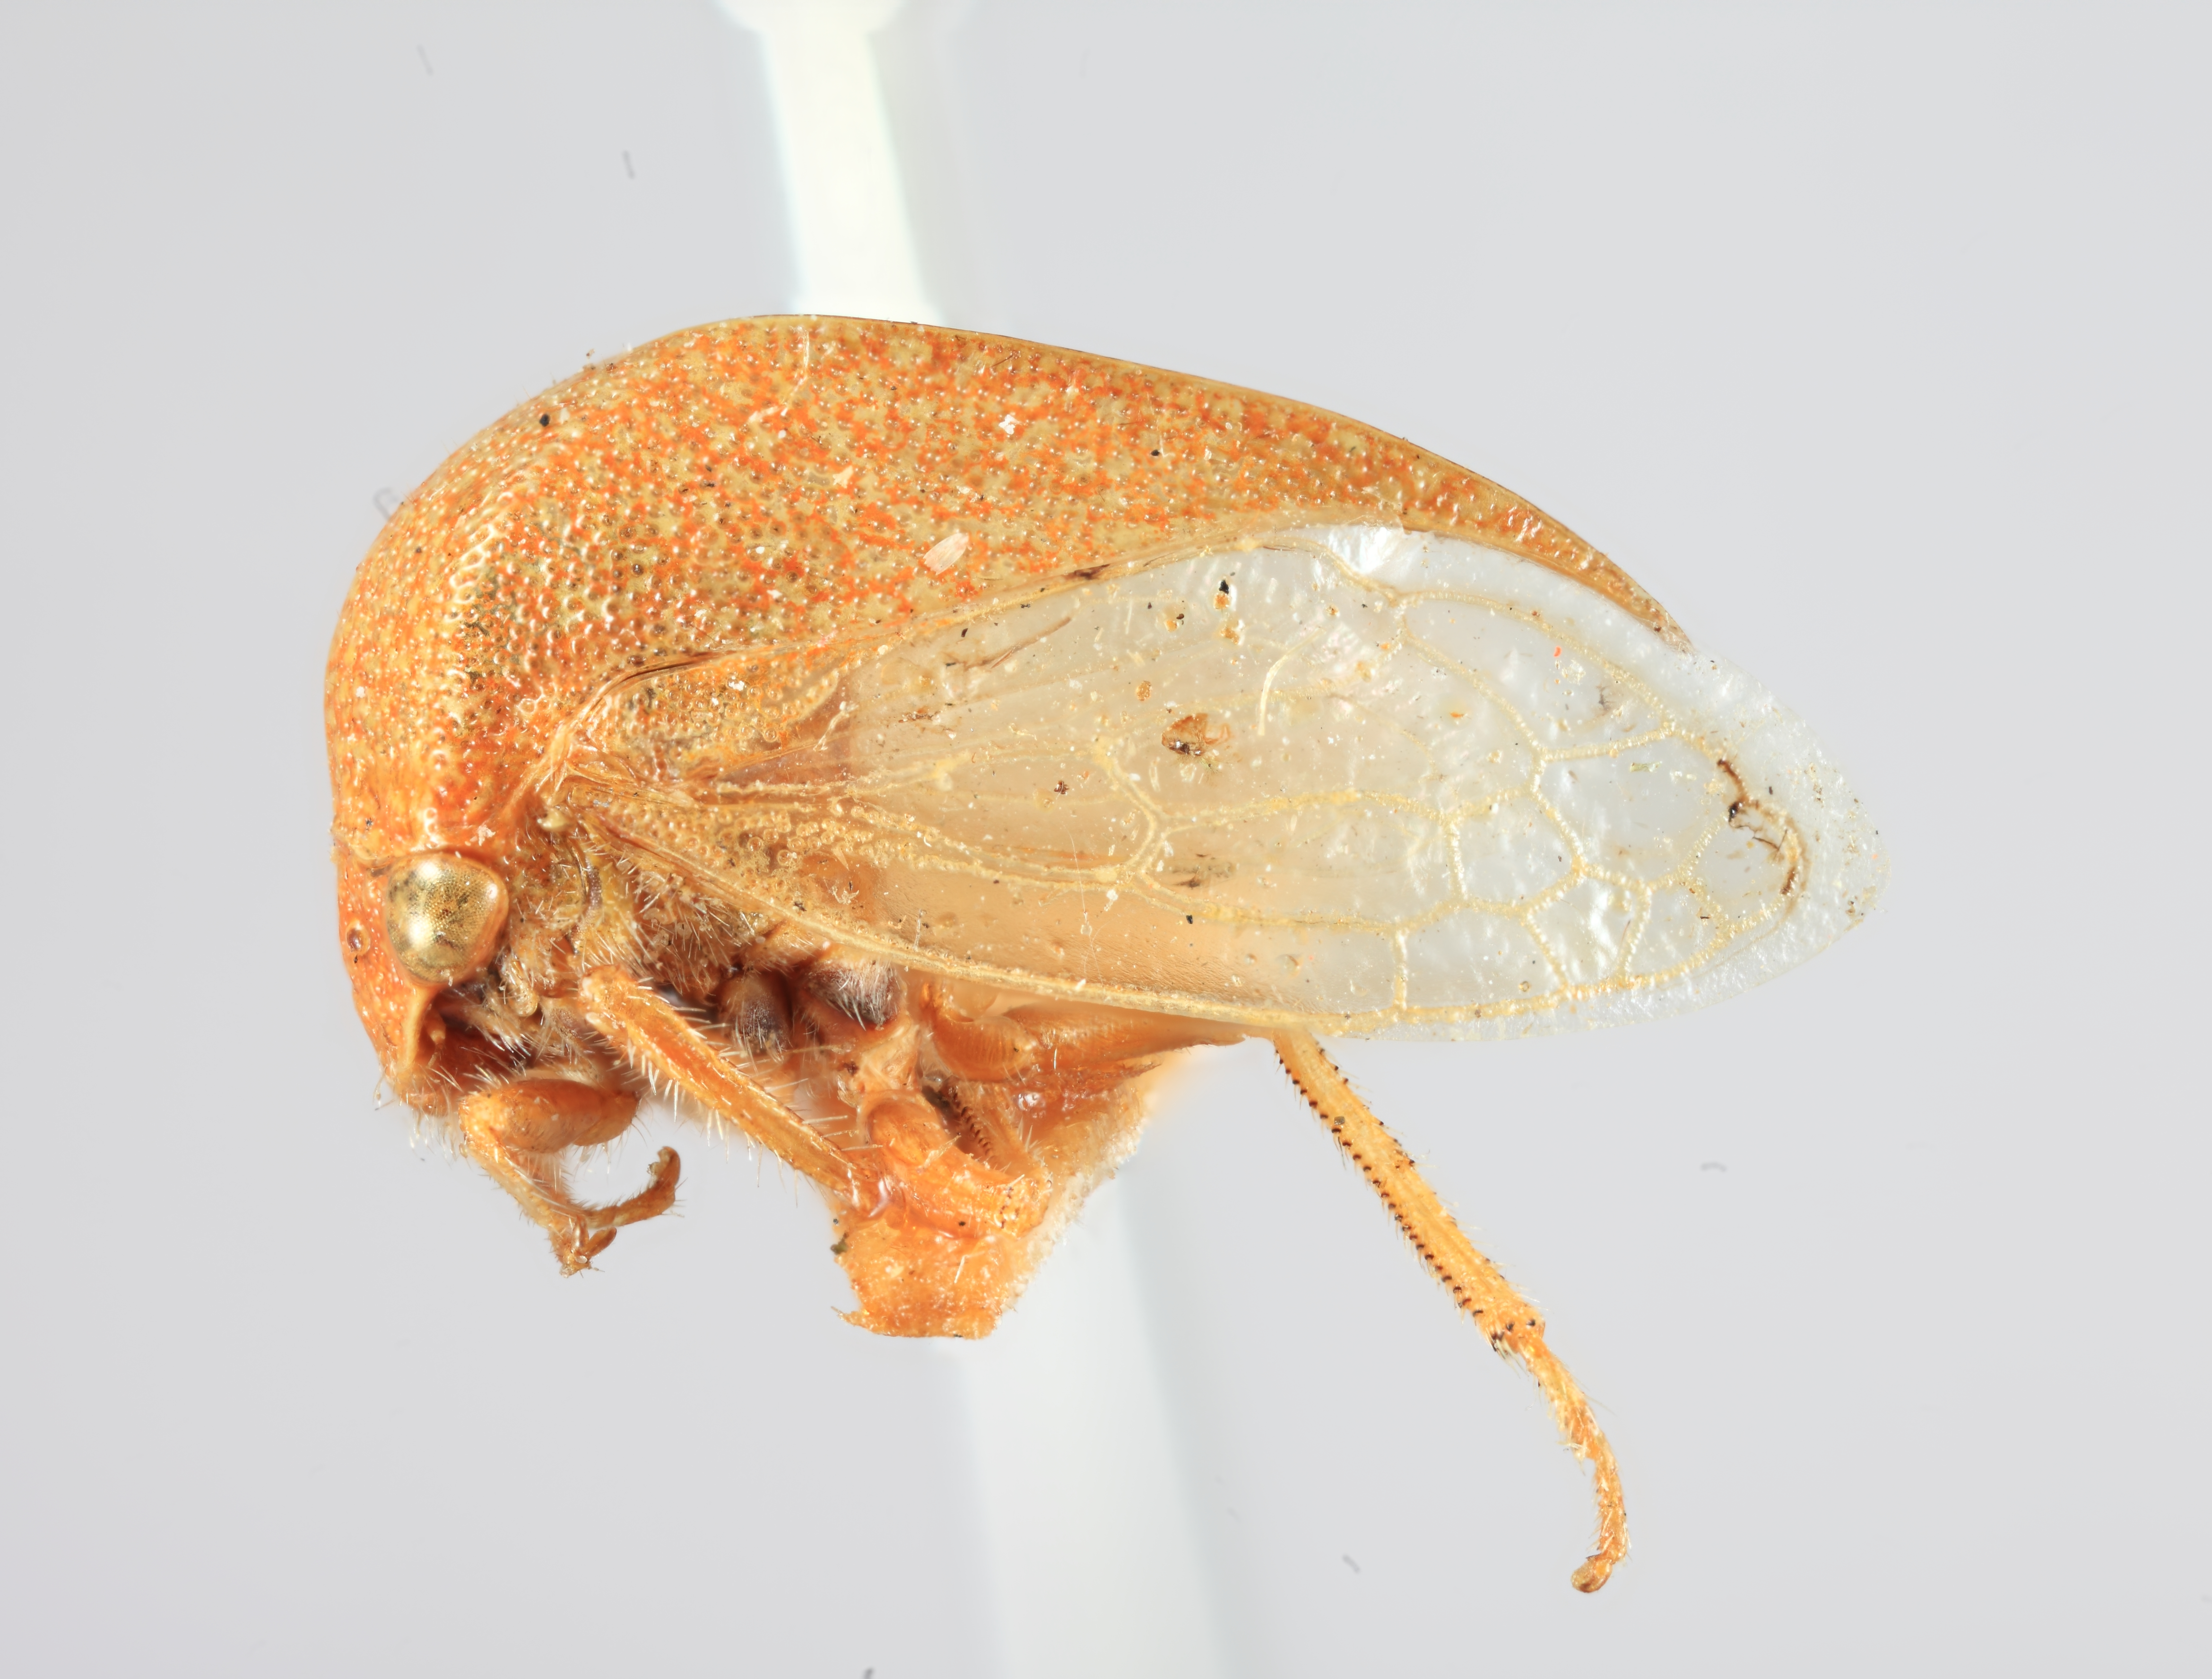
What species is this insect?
Tortistilus minutus
